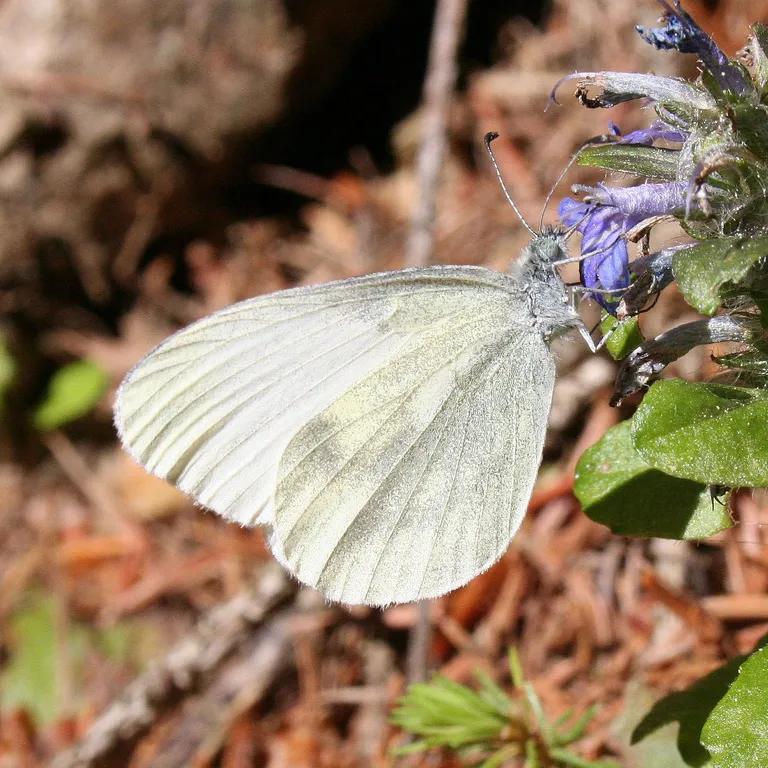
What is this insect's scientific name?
Leptidea sinapis/juvernica
